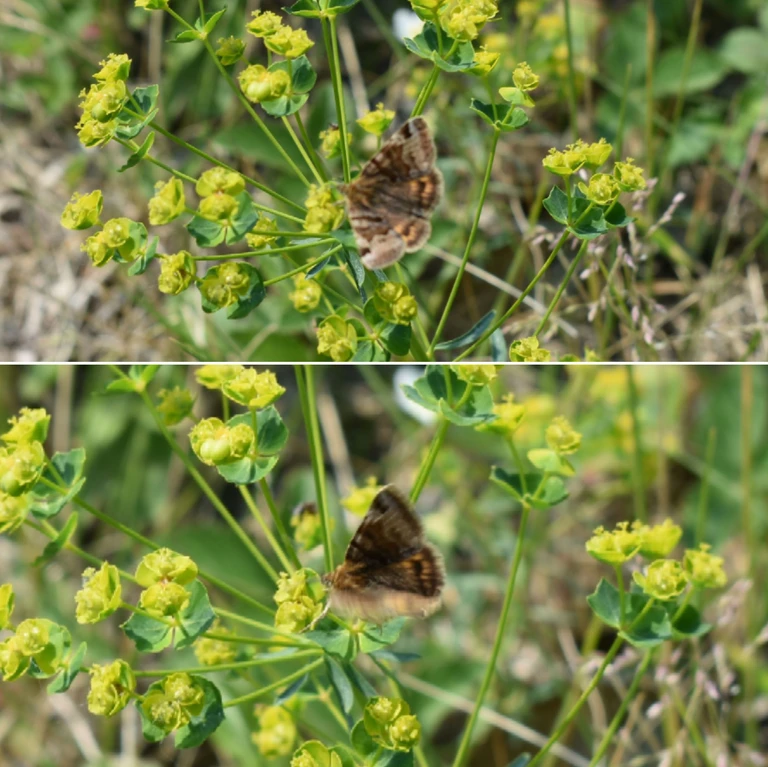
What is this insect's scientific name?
Euclidia glyphica
